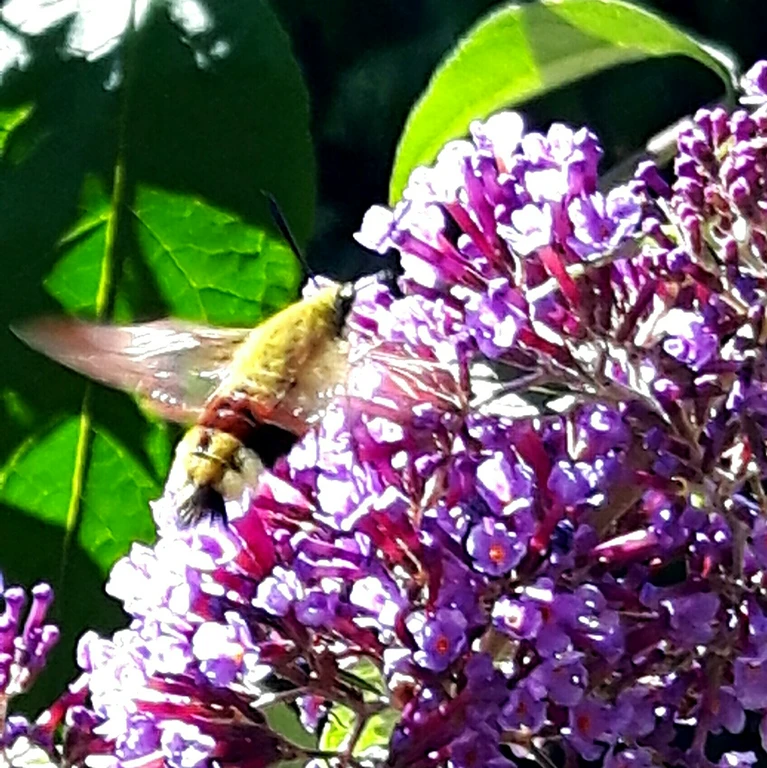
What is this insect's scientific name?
Hemaris fuciformis
